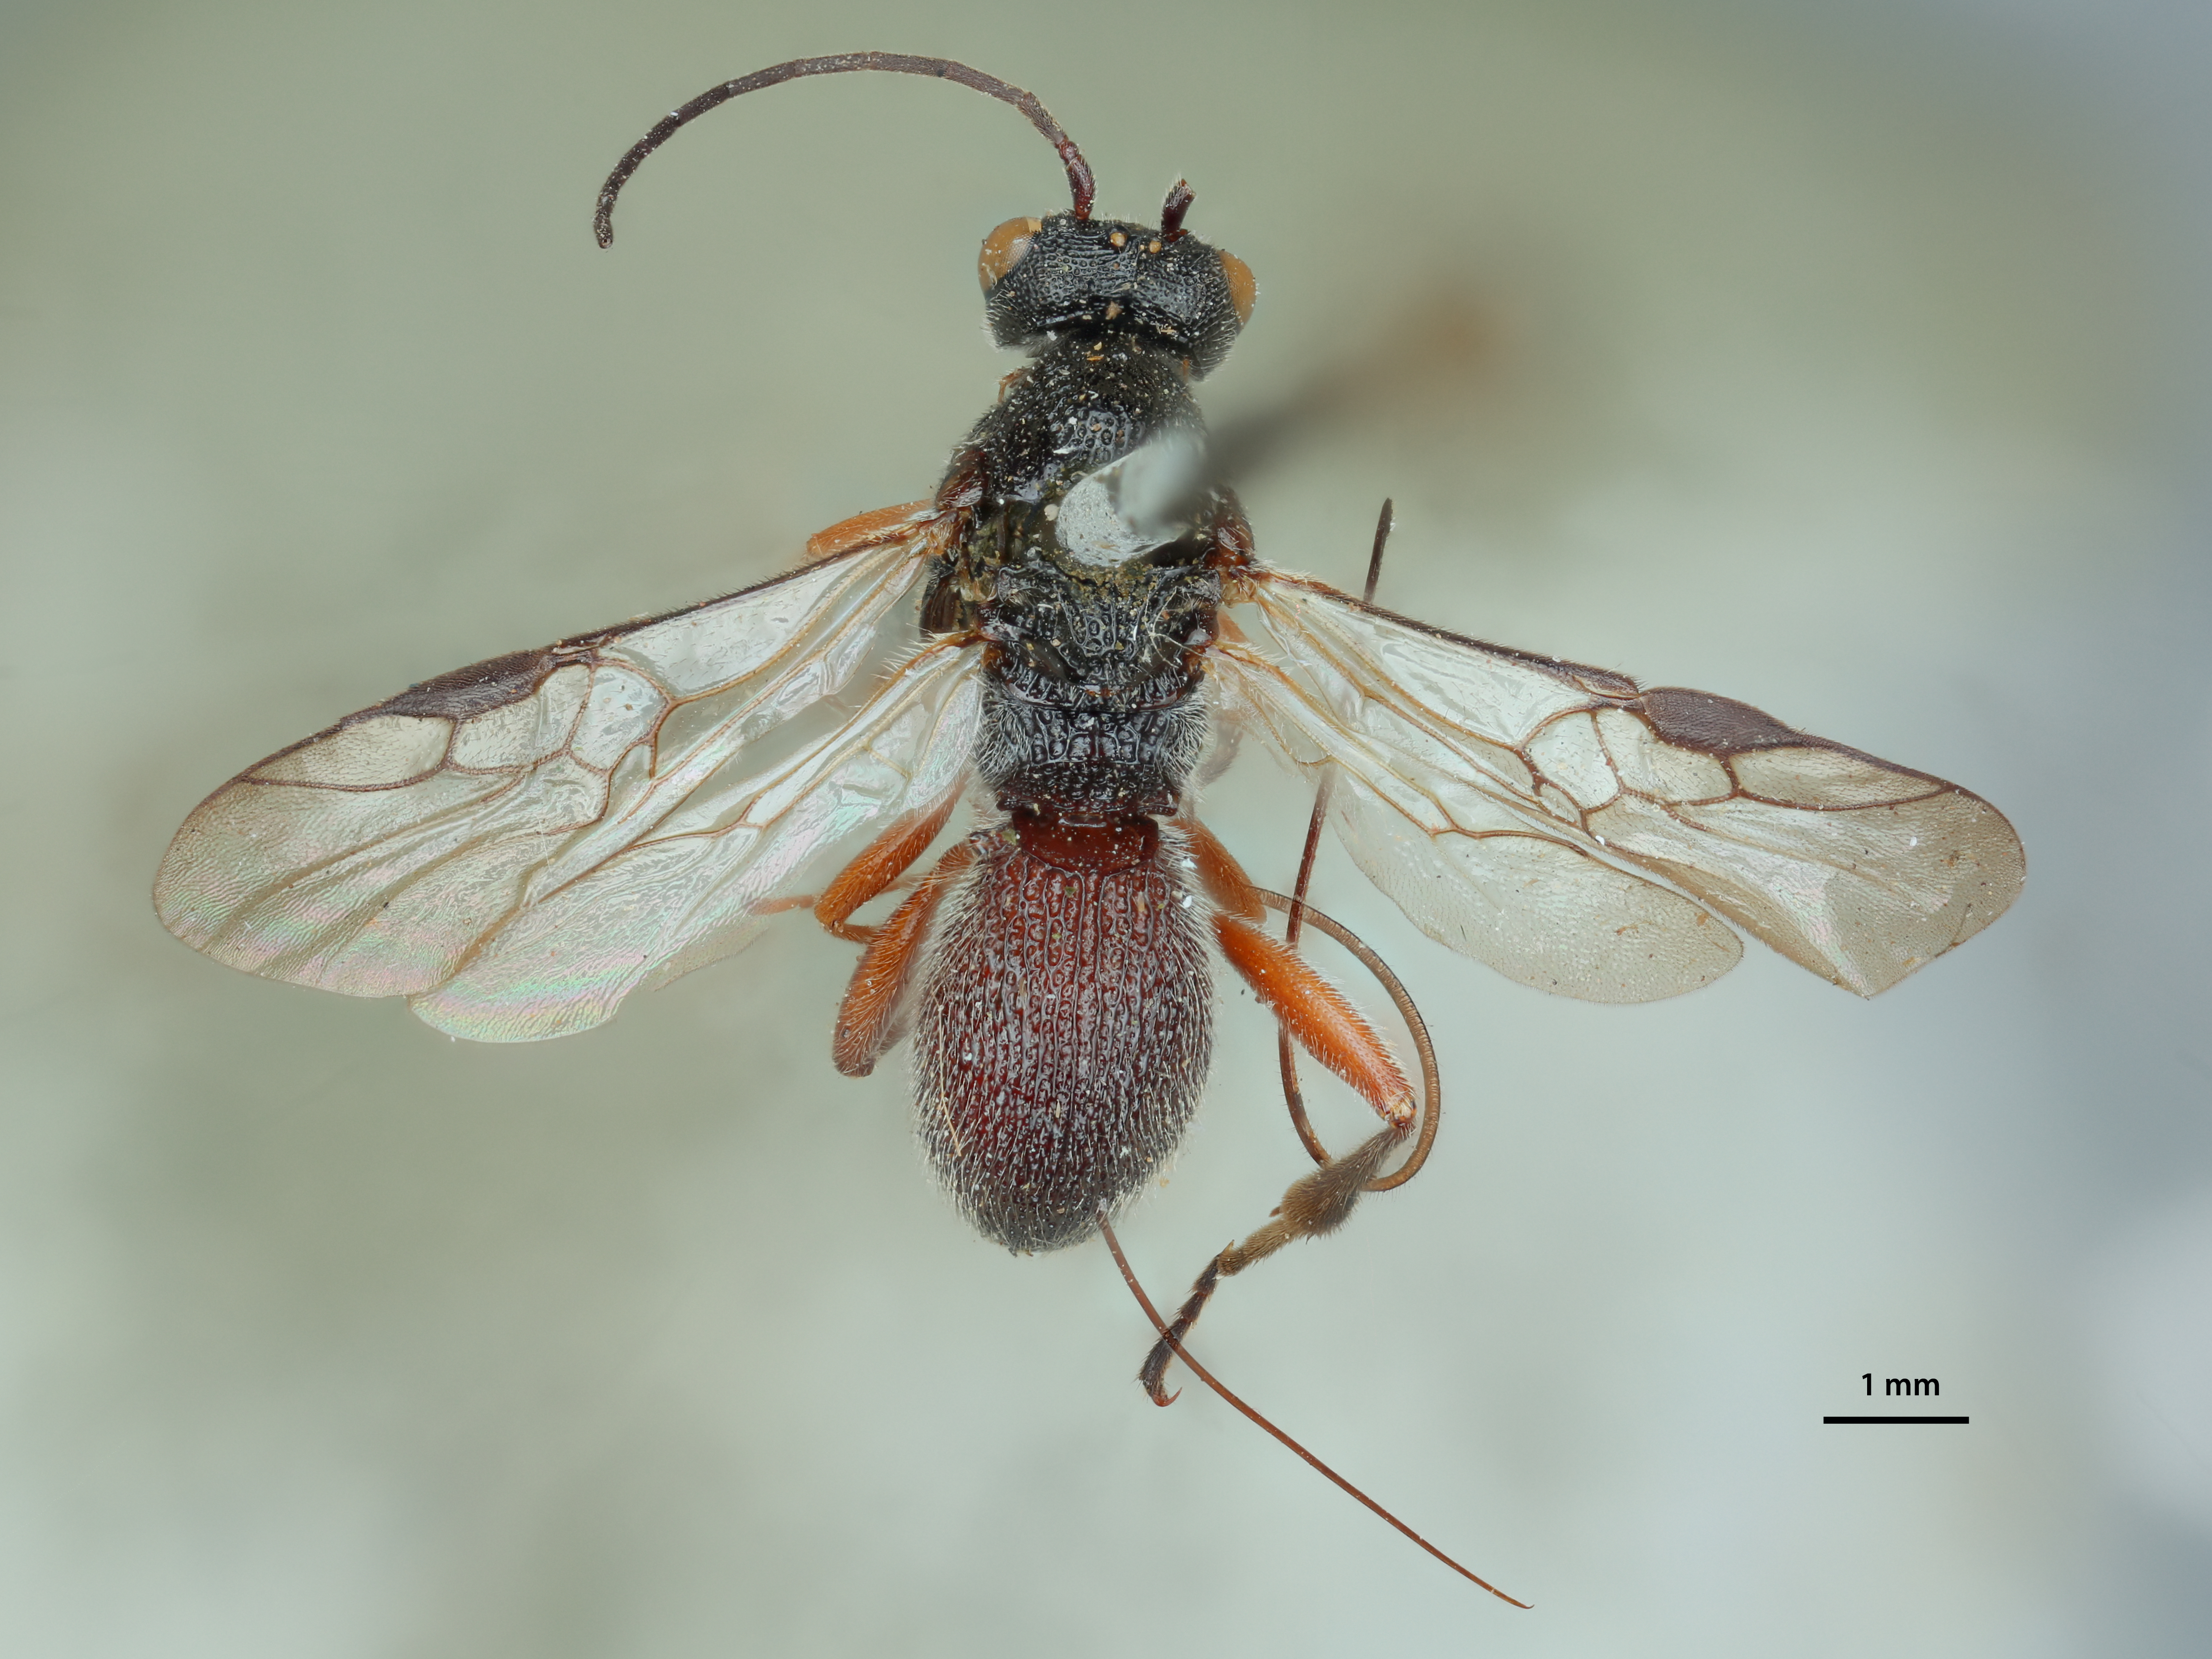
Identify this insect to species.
Urosigalphus armatus
